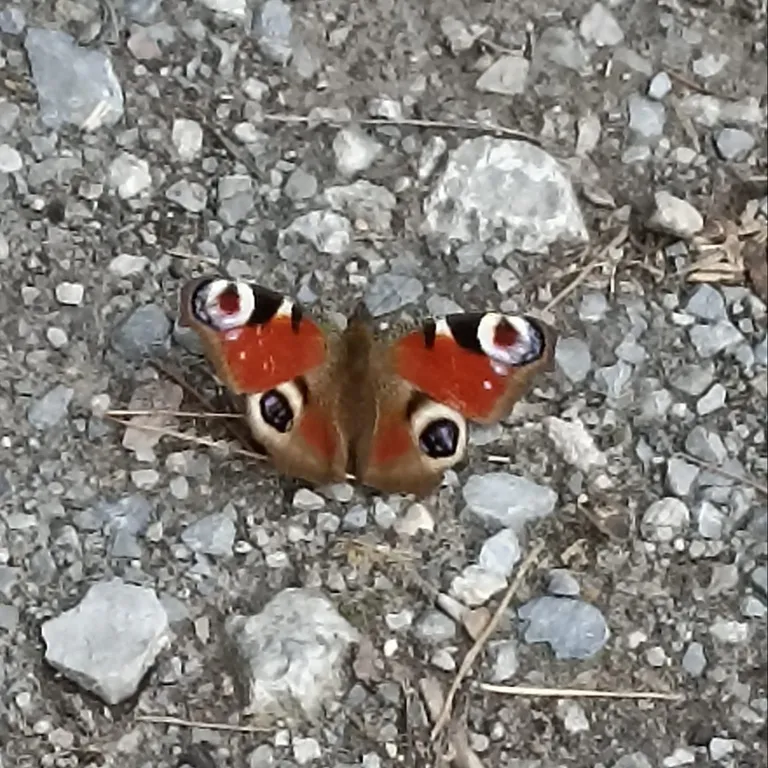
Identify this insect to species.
Aglais io
